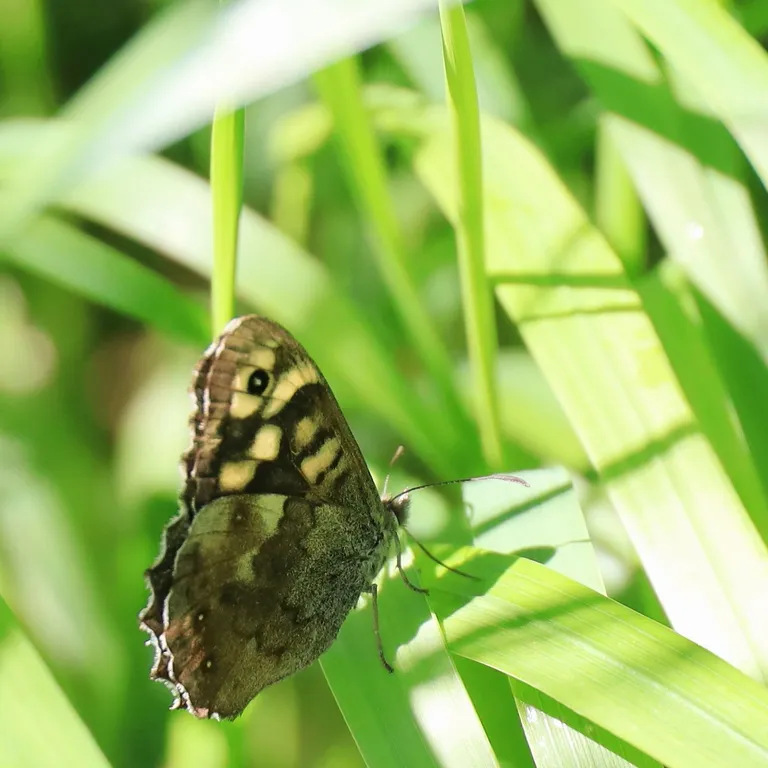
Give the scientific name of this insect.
Pararge aegeria
